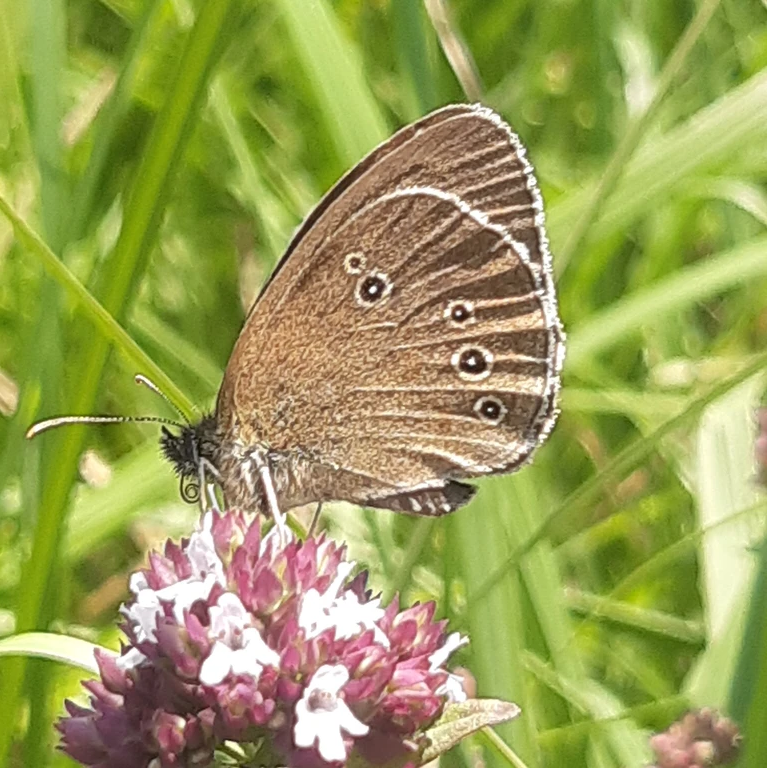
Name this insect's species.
Aphantopus hyperantus
